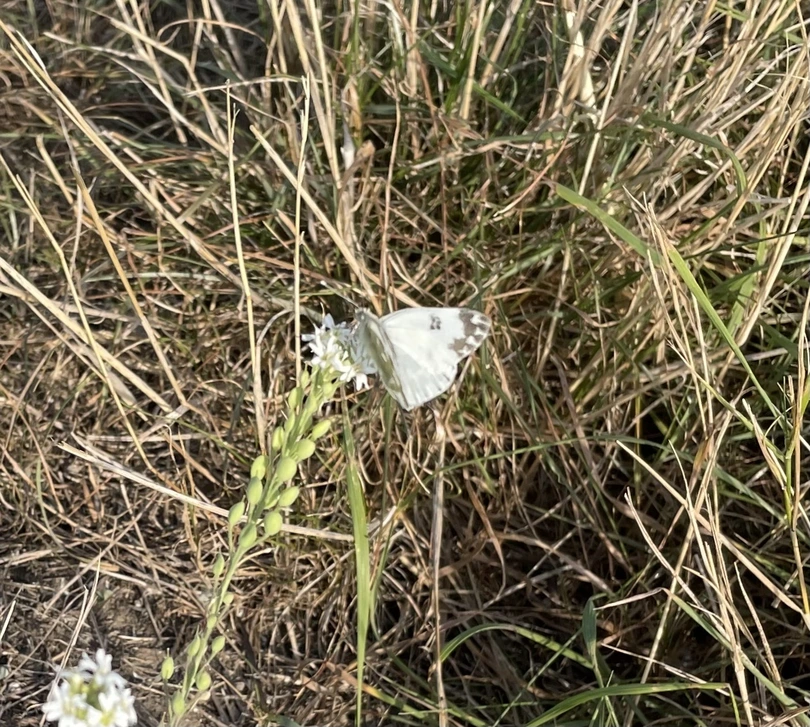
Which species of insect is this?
Pontia edusa
